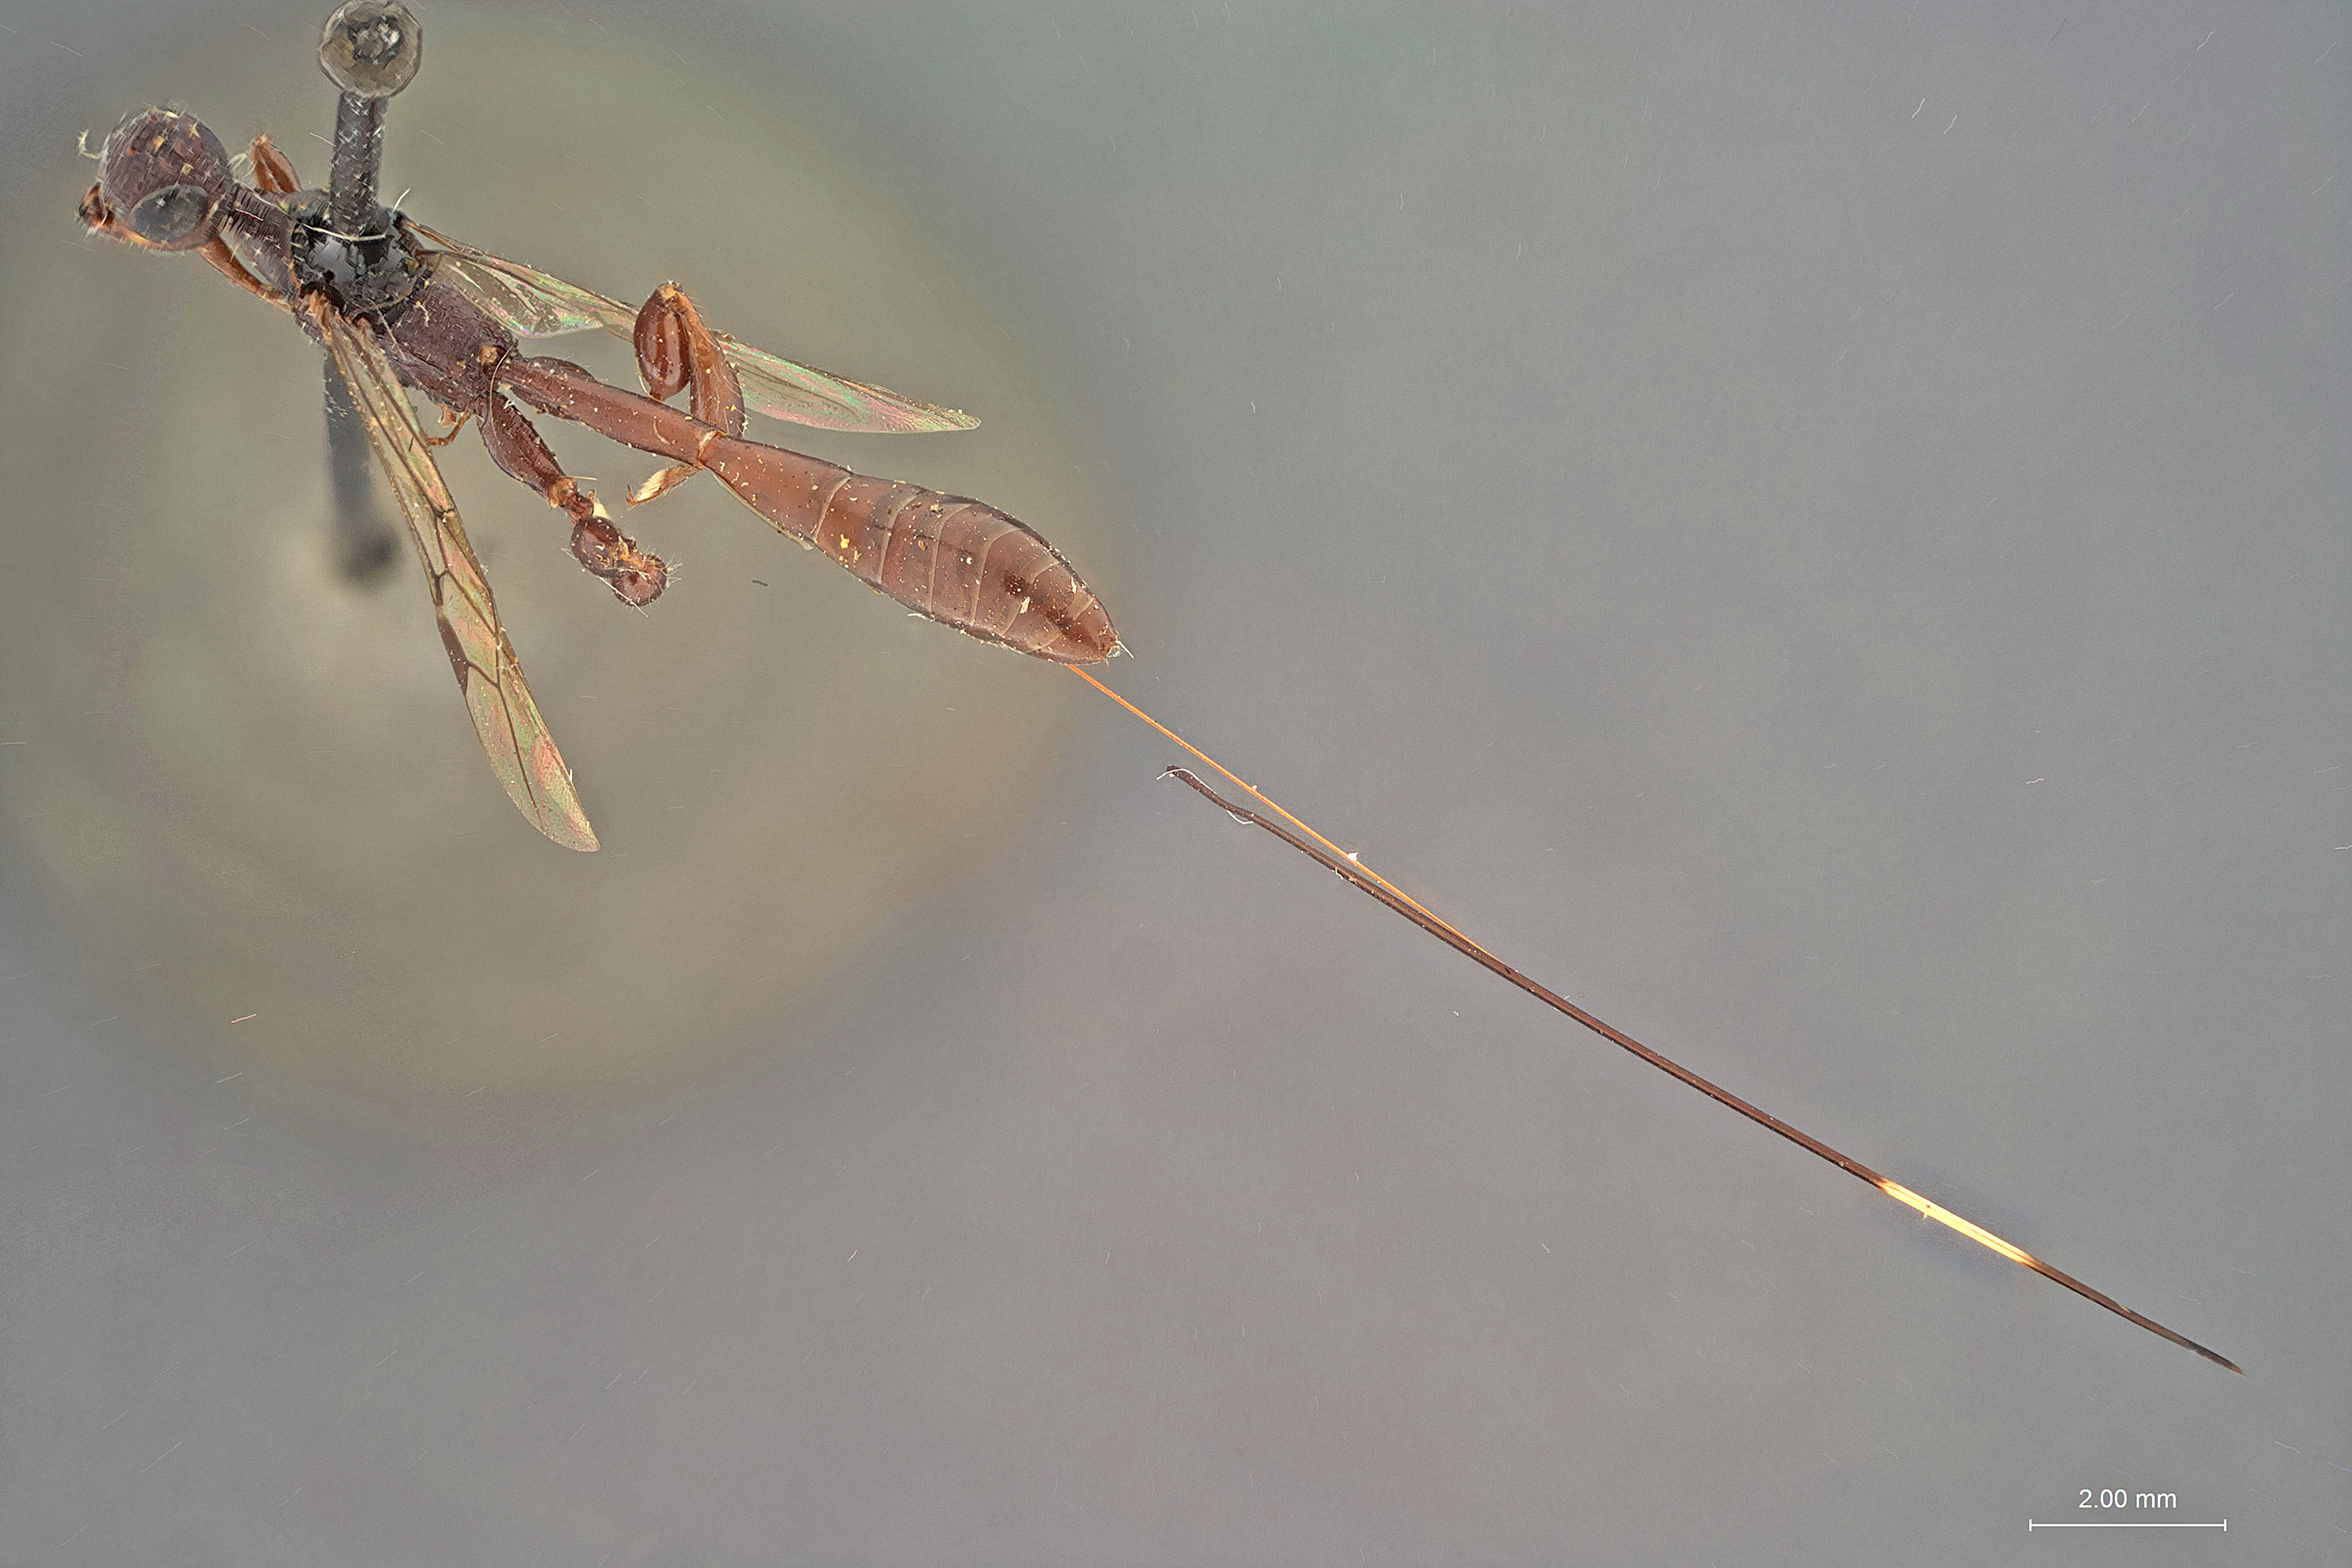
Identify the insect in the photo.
Megischus californicus
